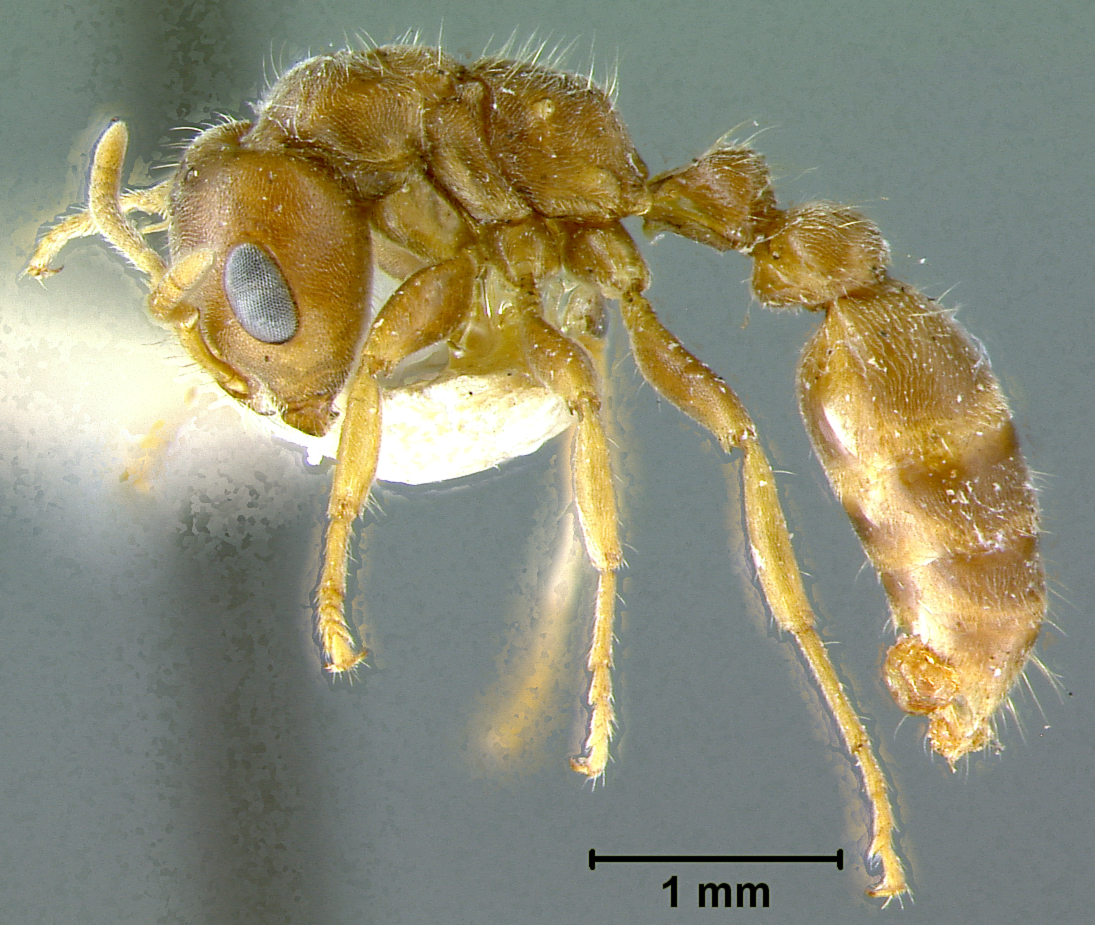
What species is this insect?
Pseudomyrma triplaridis
